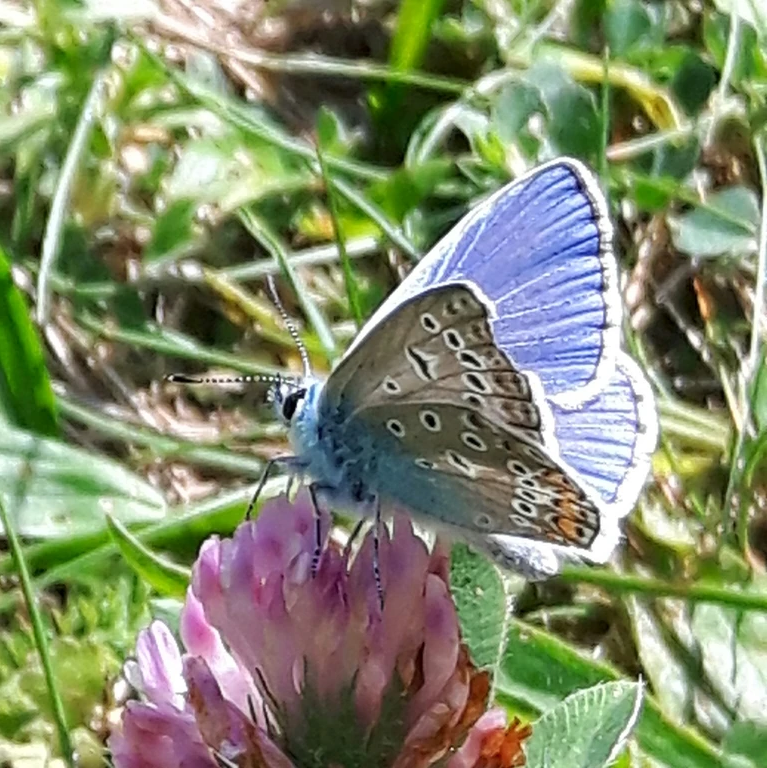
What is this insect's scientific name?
Polyommatus icarus
